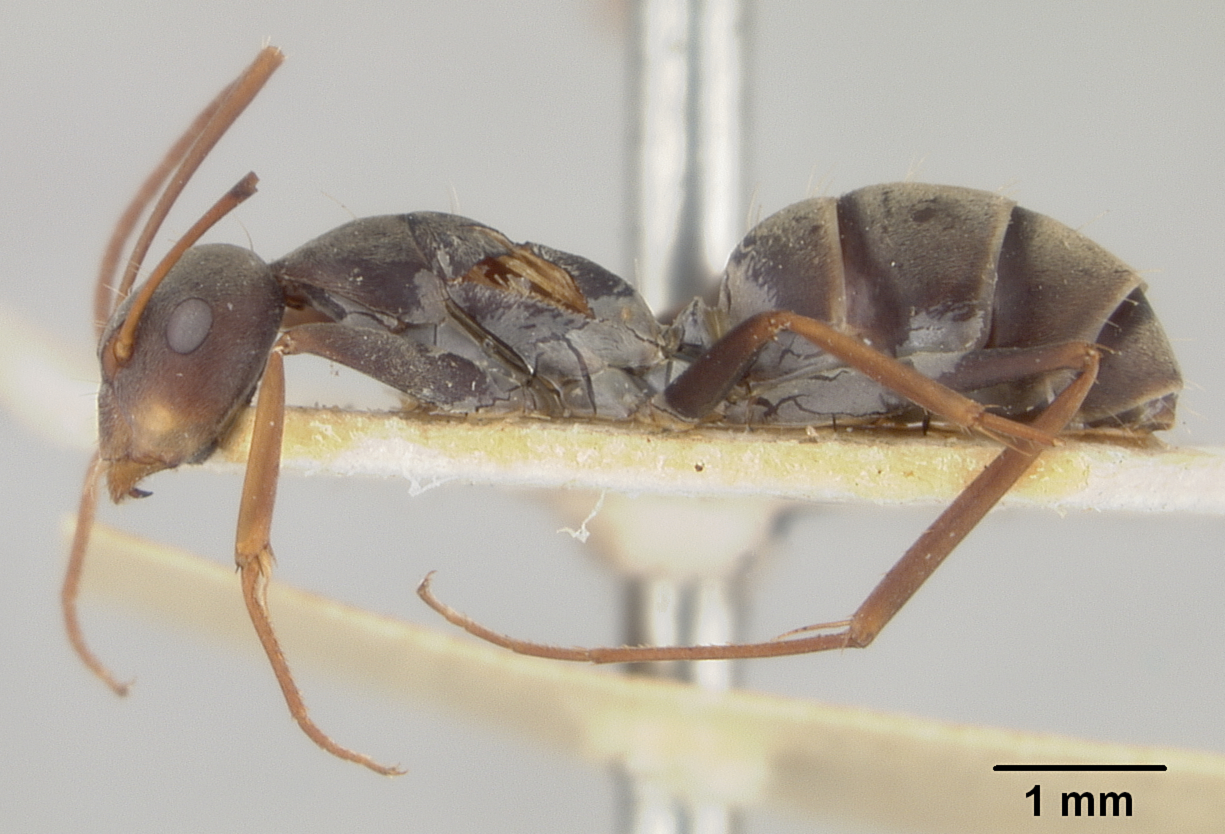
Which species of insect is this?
Camponotus maculatus
